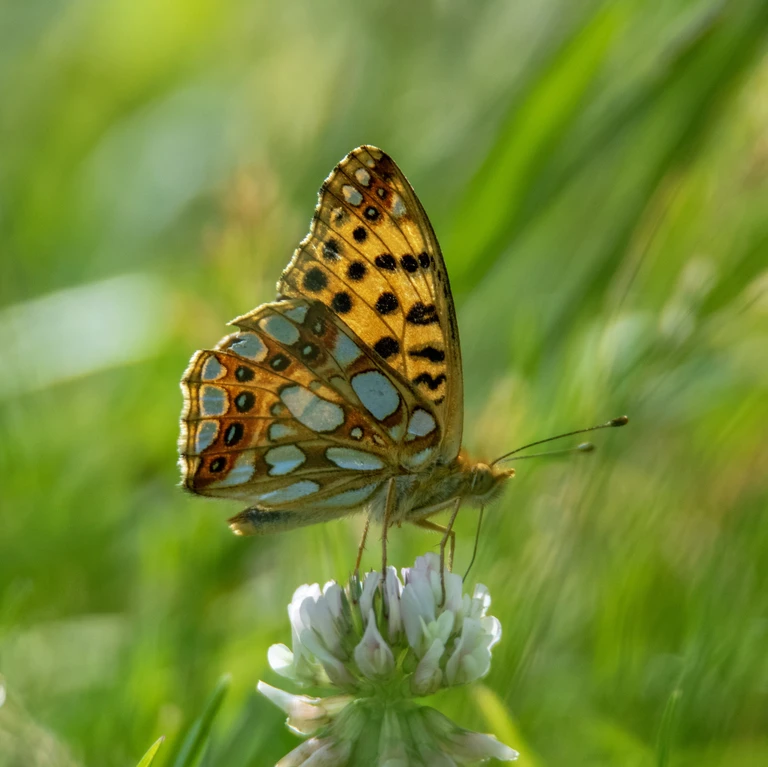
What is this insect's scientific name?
Issoria lathonia
